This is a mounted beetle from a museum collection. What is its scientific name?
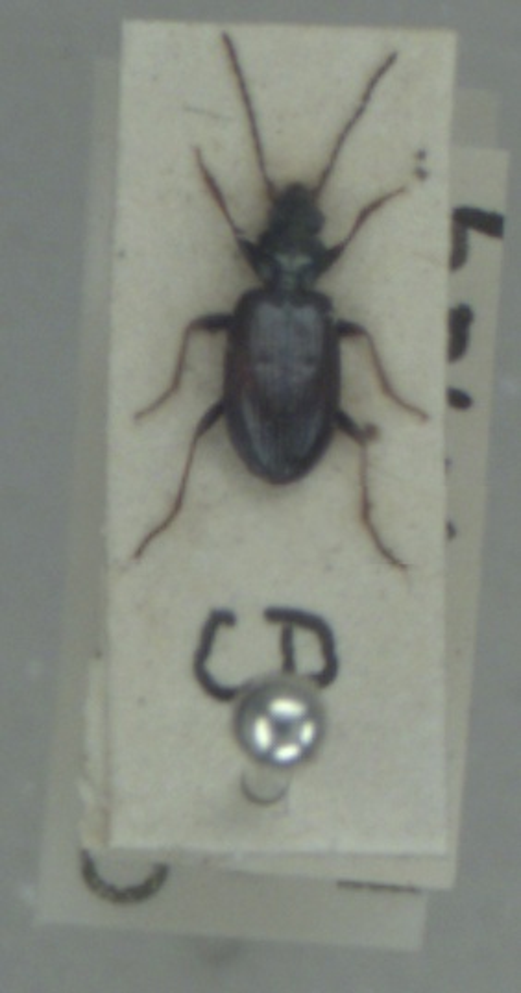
Bembidion atrocaeruleum
